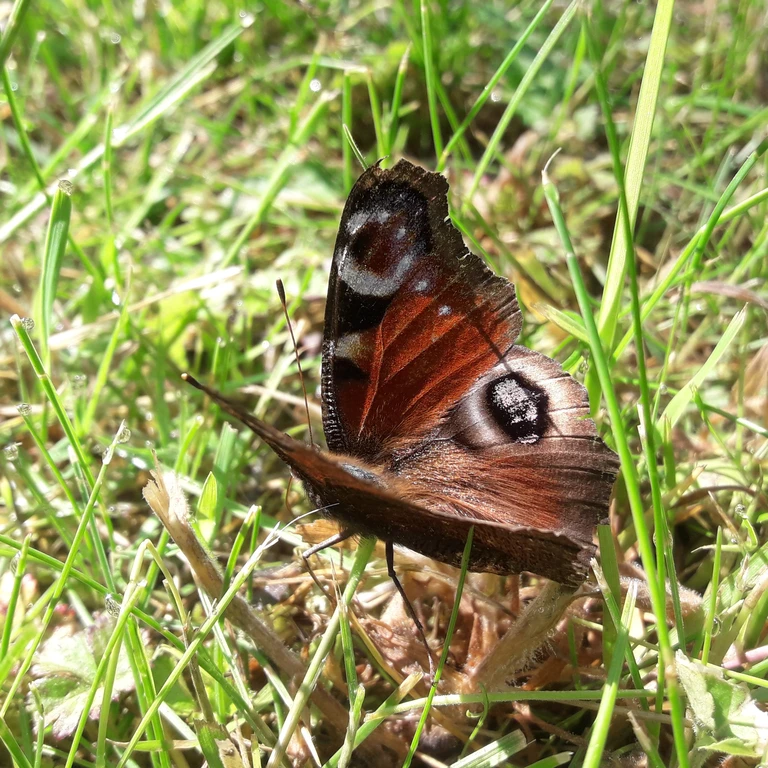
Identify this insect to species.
Aglais io
